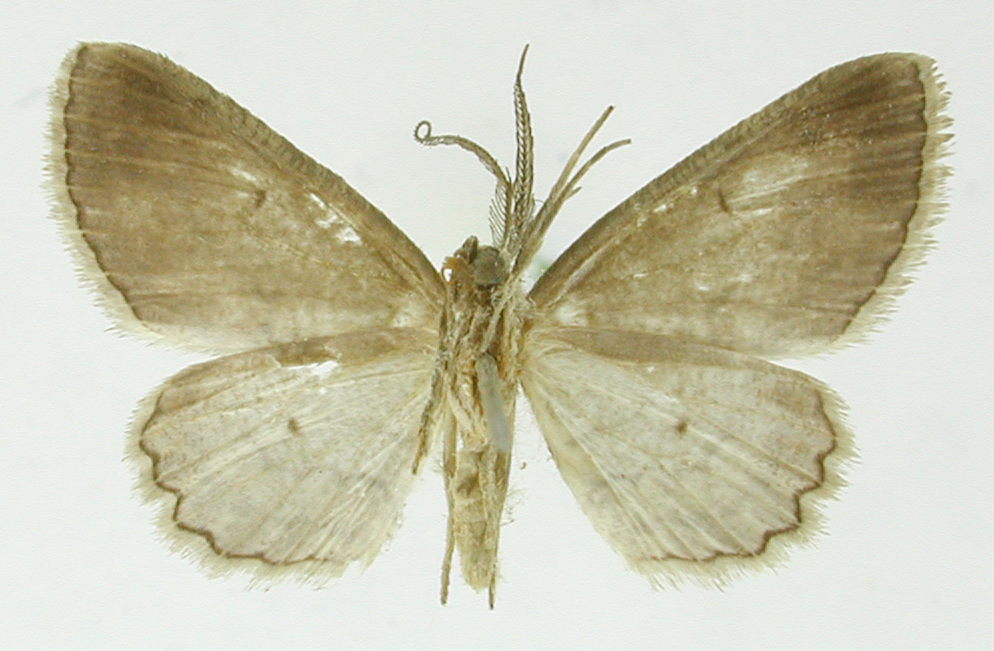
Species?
Stenalcidia sincera
